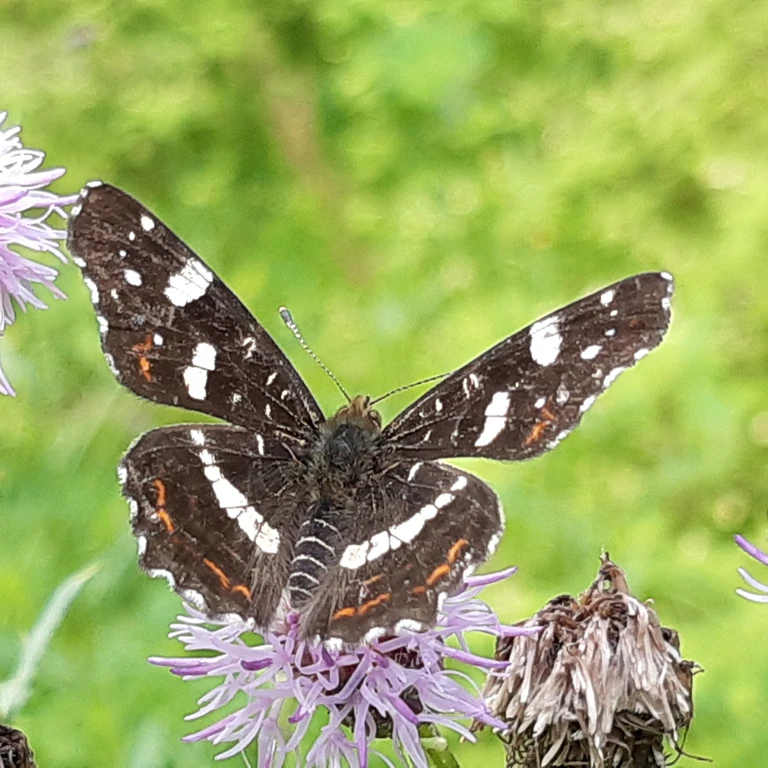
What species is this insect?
Araschnia levana
